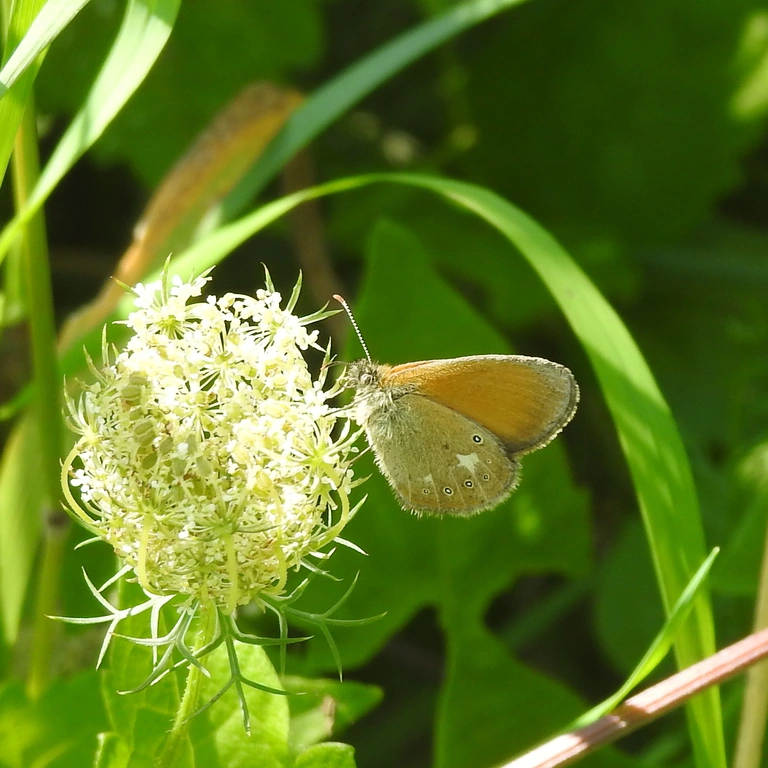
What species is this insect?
Coenonympha glycerion (also Coenonympha iphis)
